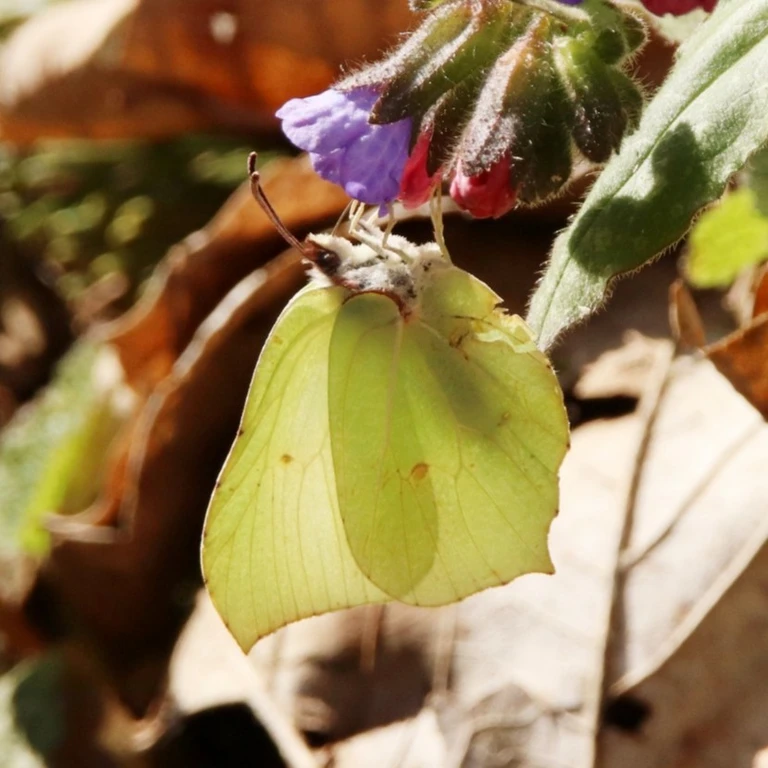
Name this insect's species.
Gonepteryx rhamni
